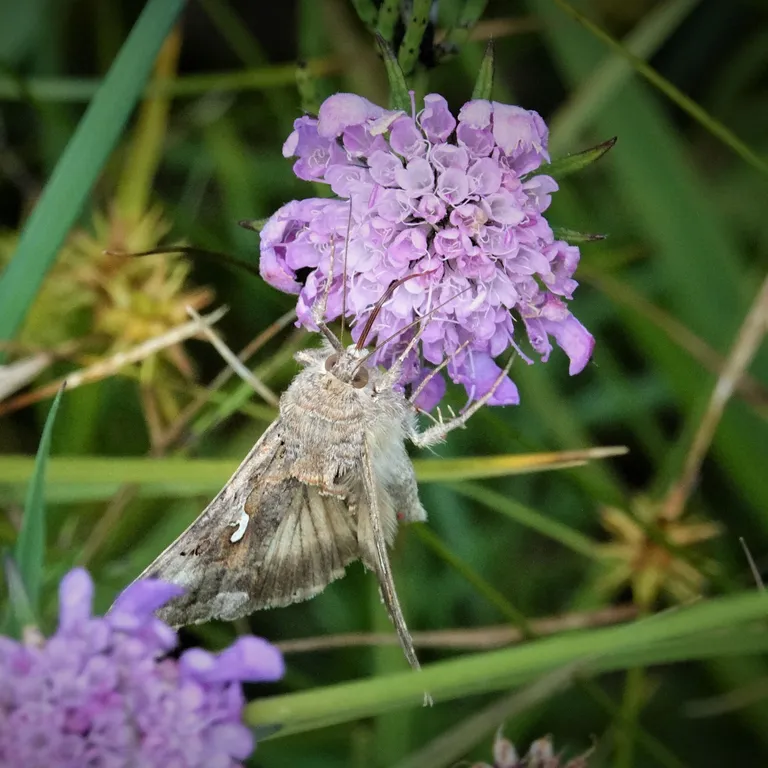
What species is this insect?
Autographa gamma
